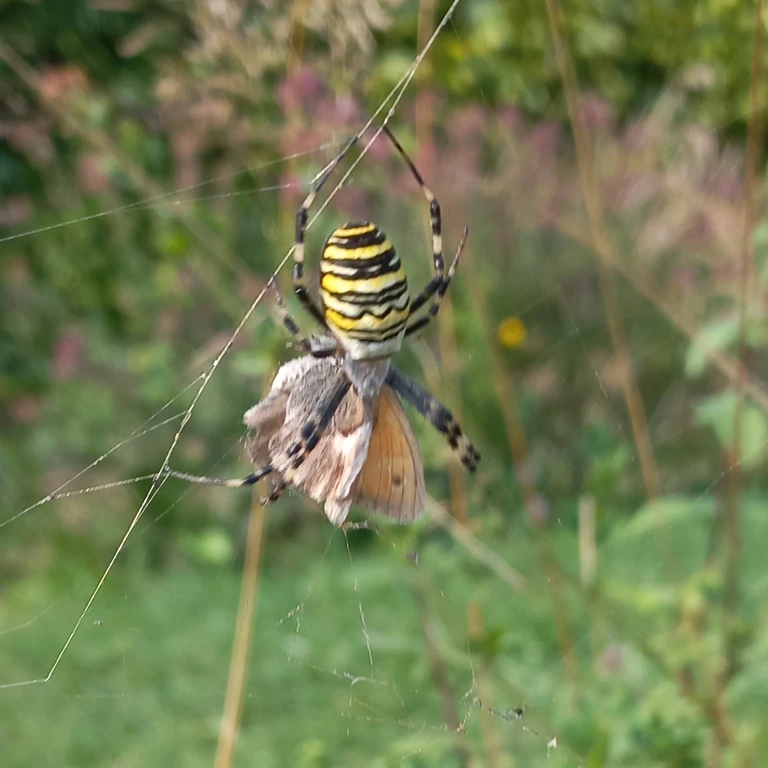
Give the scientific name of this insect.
Coenonympha pamphilus
